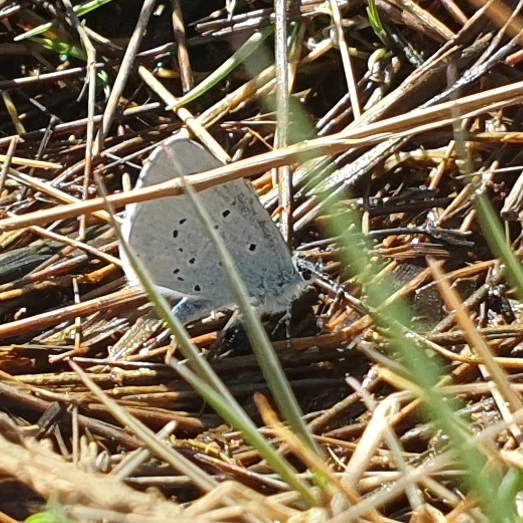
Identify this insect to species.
Celastrina argiolus
